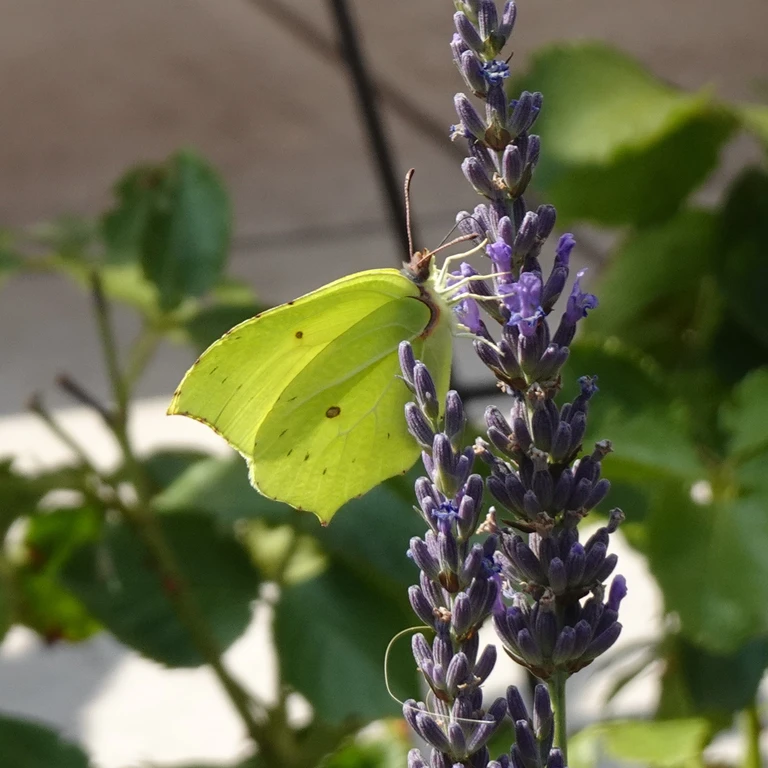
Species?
Gonepteryx rhamni
